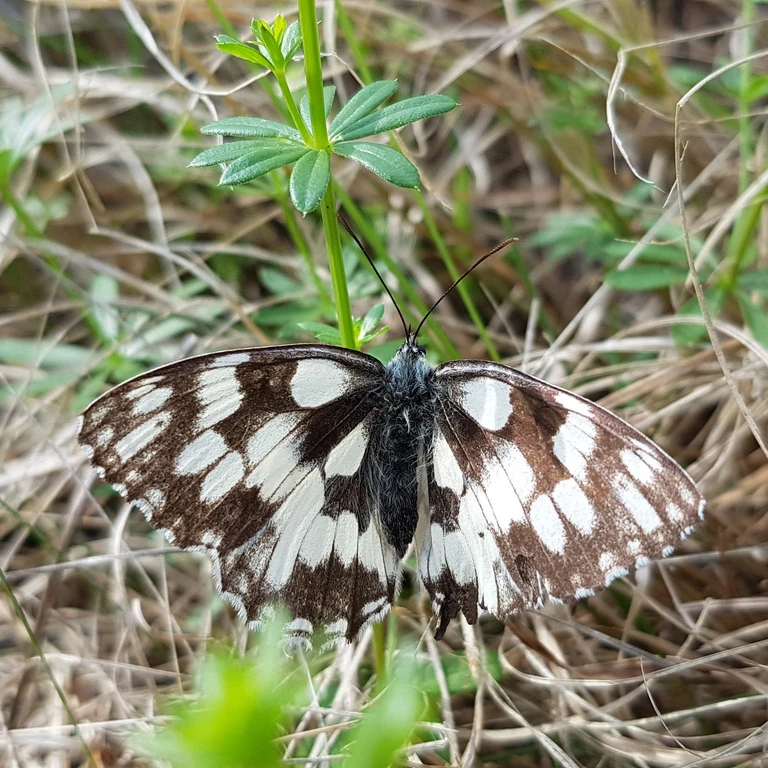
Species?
Melanargia galathea
